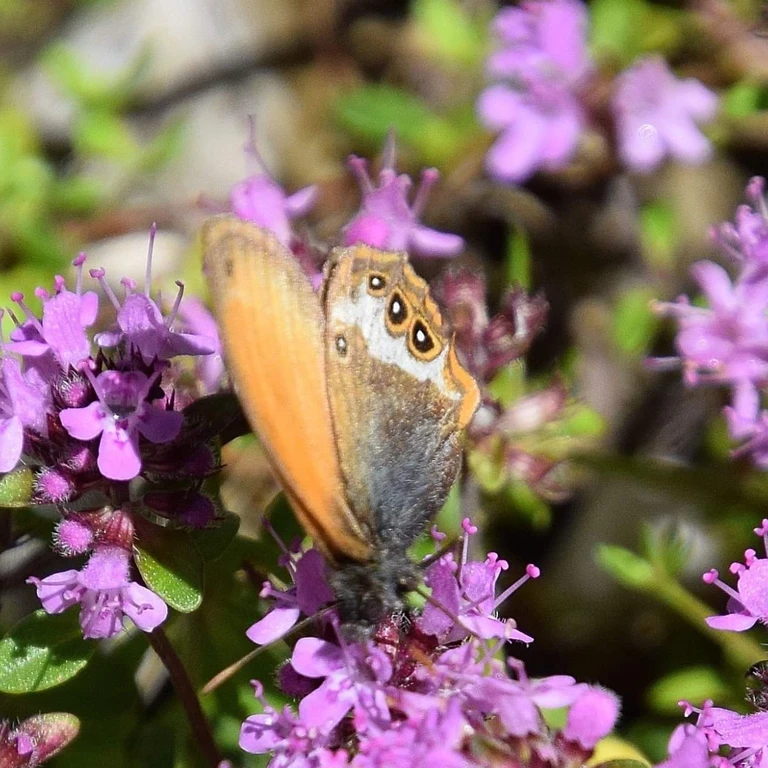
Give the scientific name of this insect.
Coenonympha arcania
